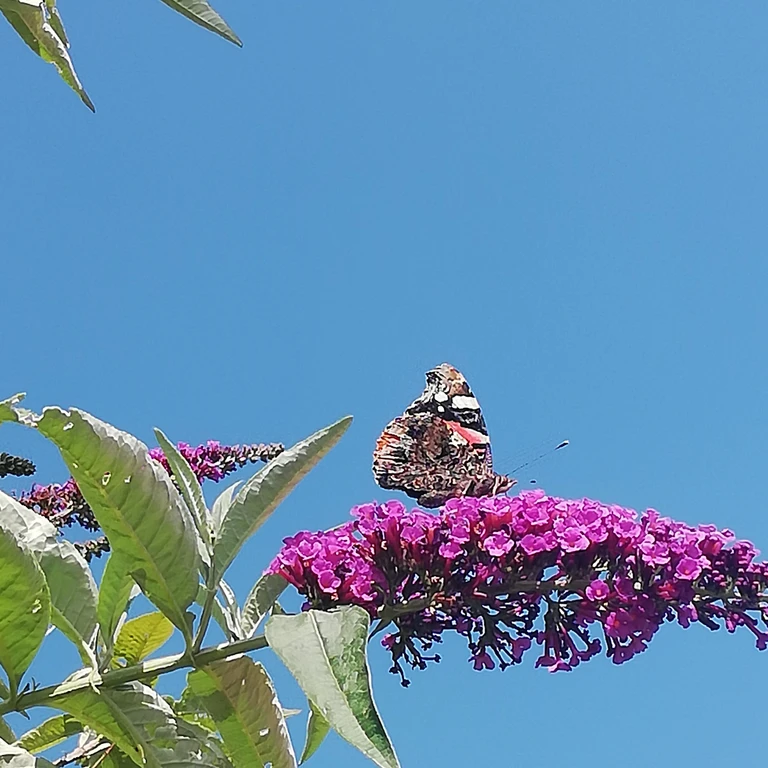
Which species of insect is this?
Vanessa atalanta
